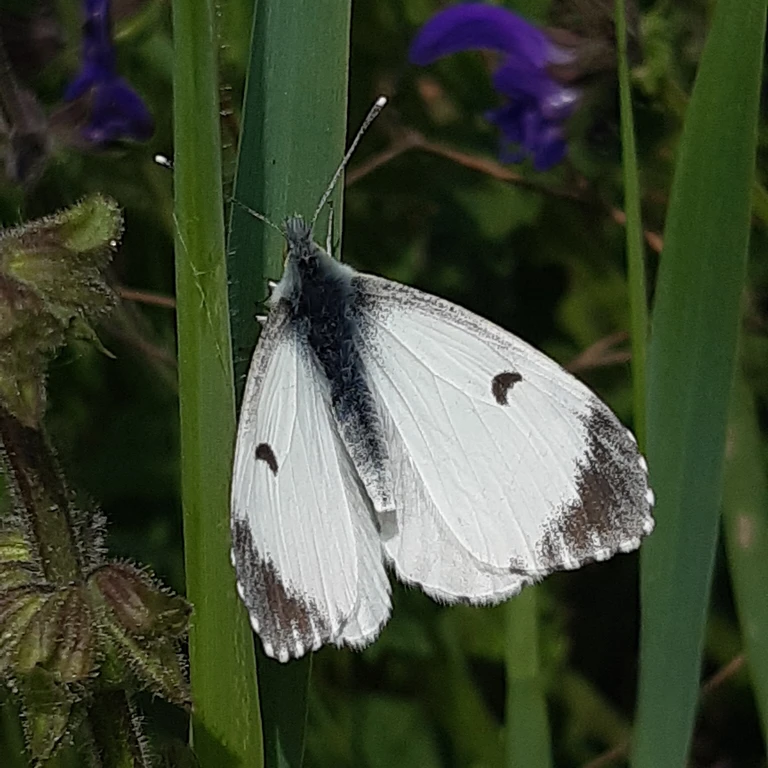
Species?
Anthocharis cardamines
